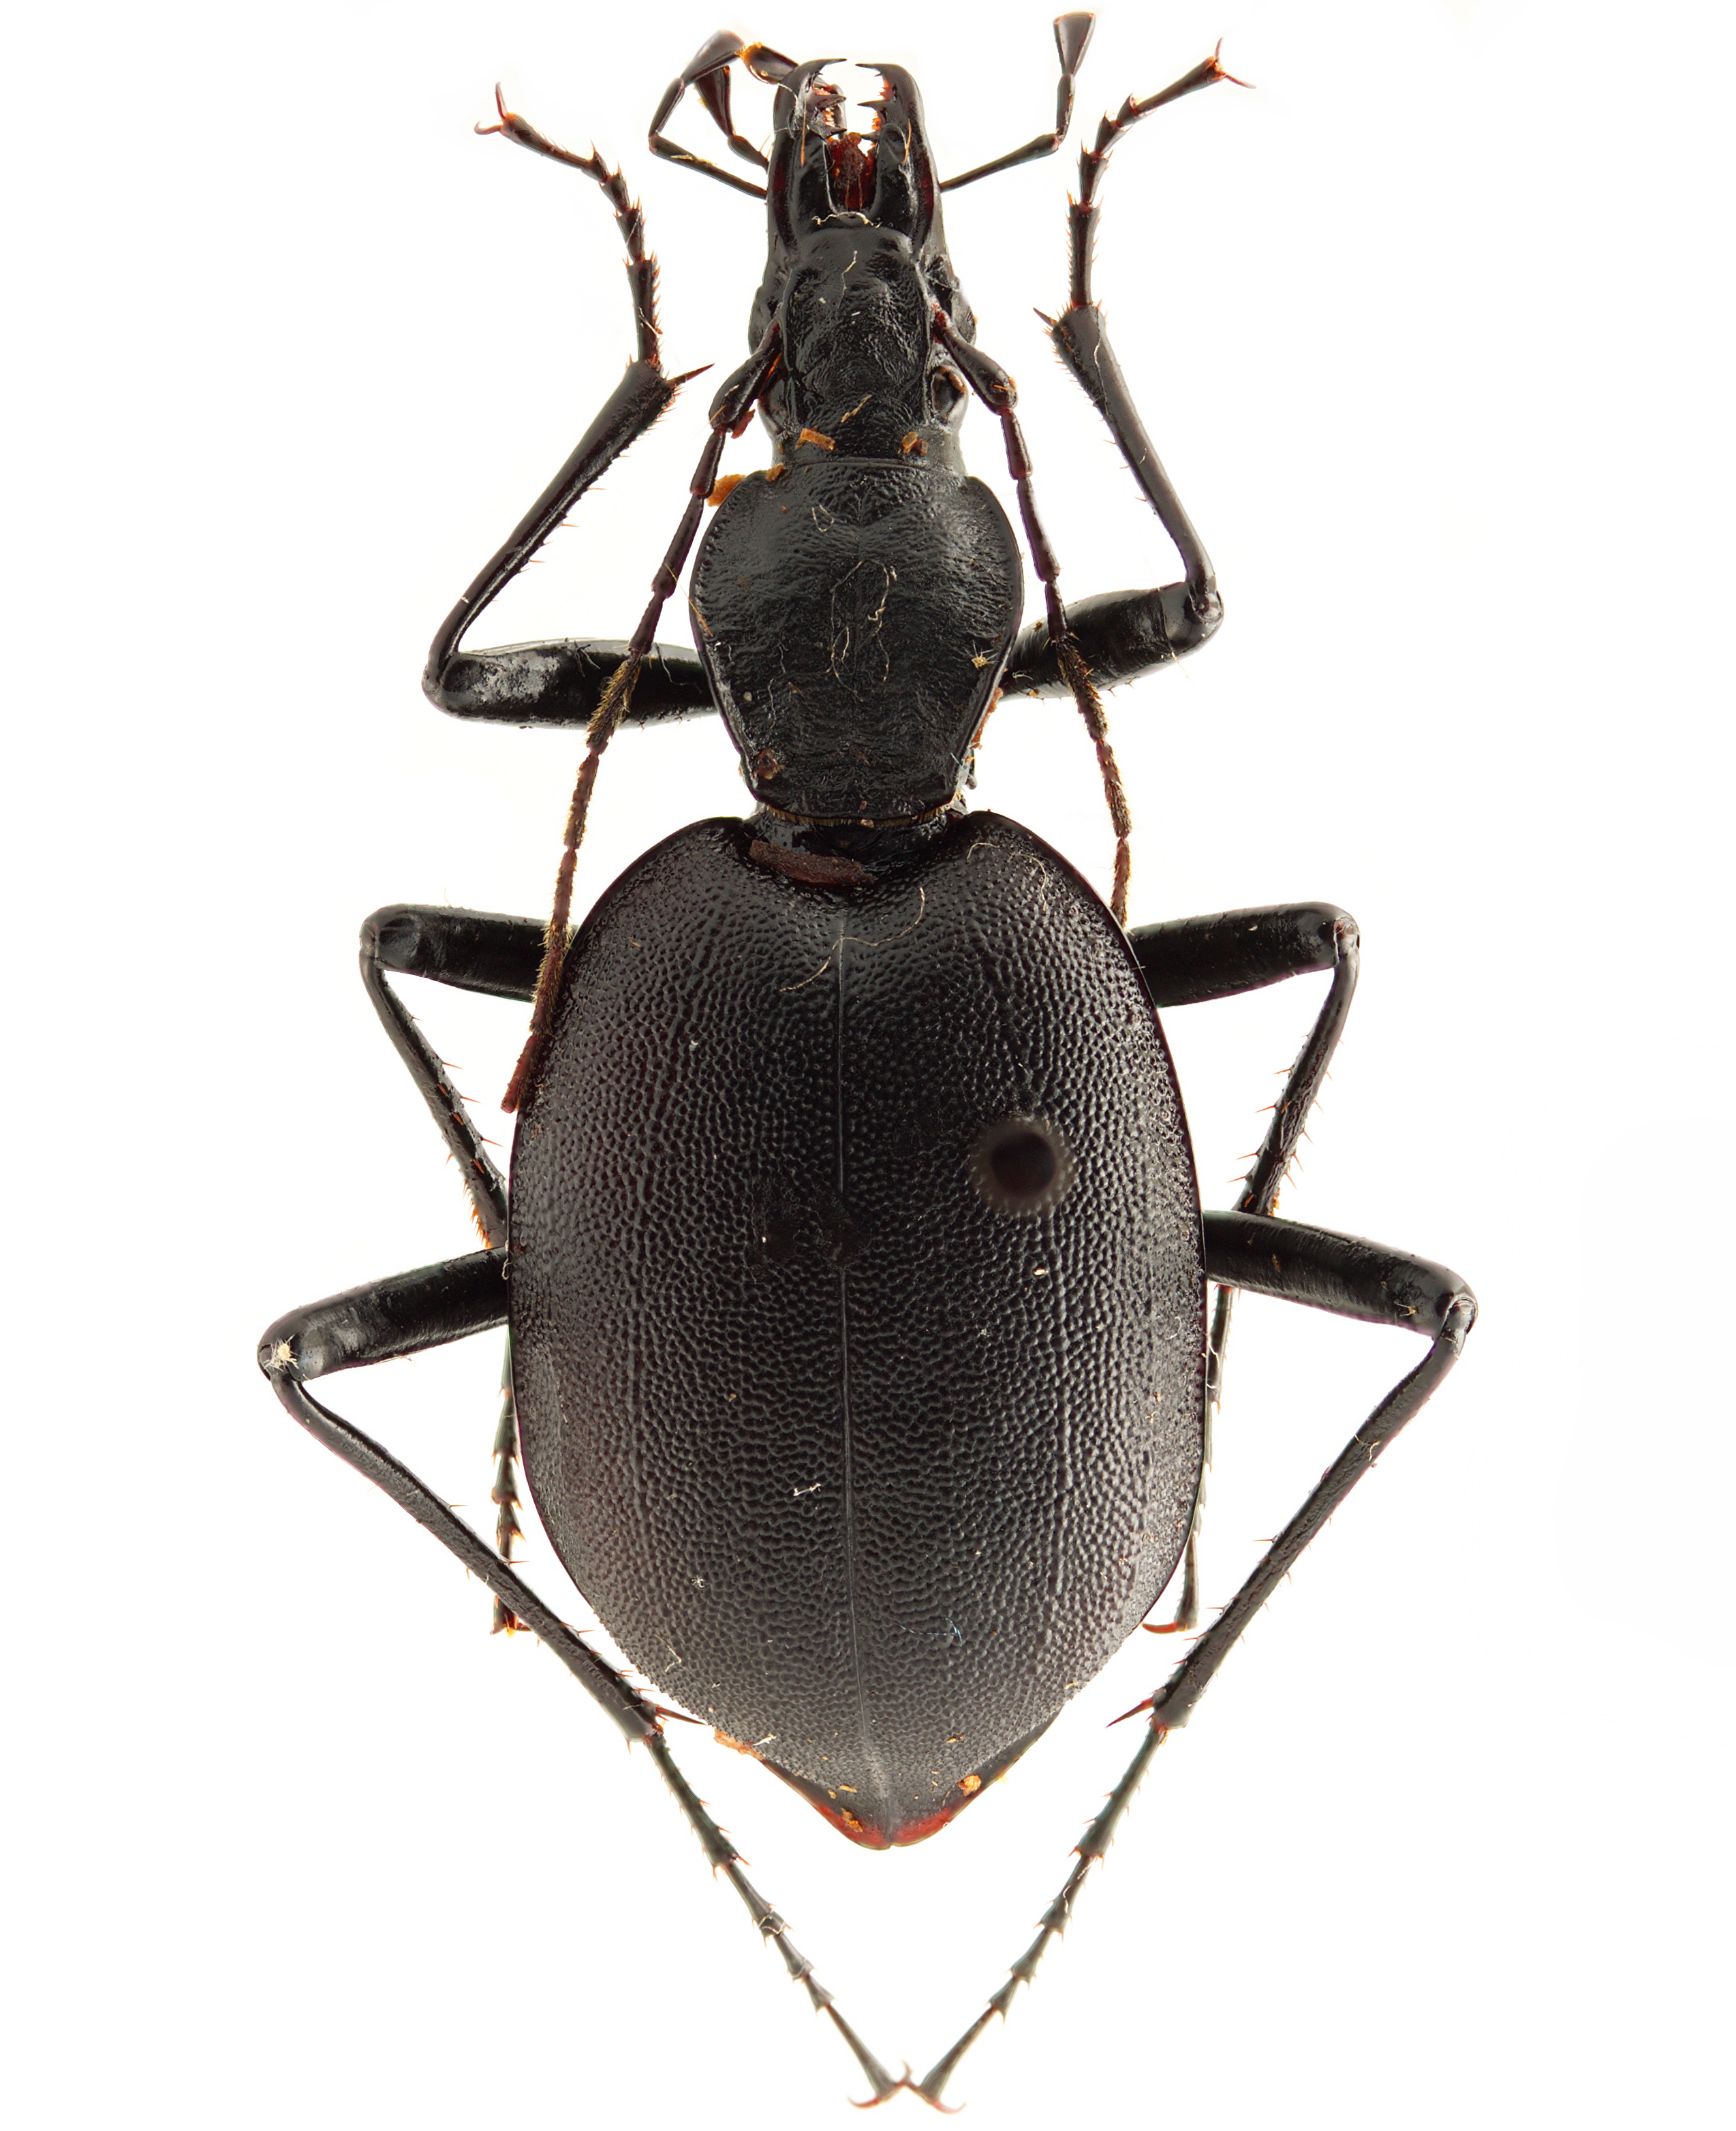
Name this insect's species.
Cychrus italicus
